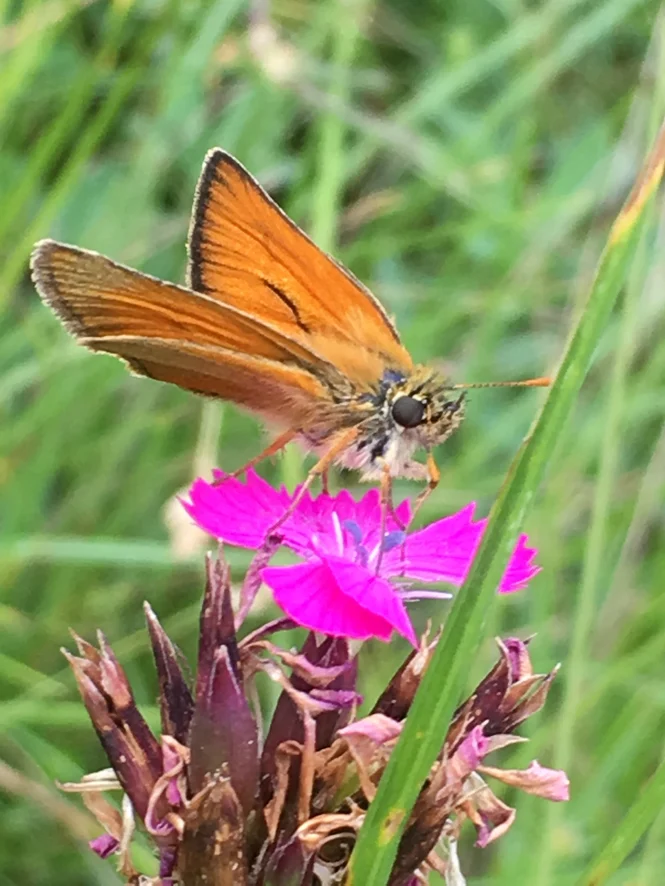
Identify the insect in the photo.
Thymelicus sylvestris
